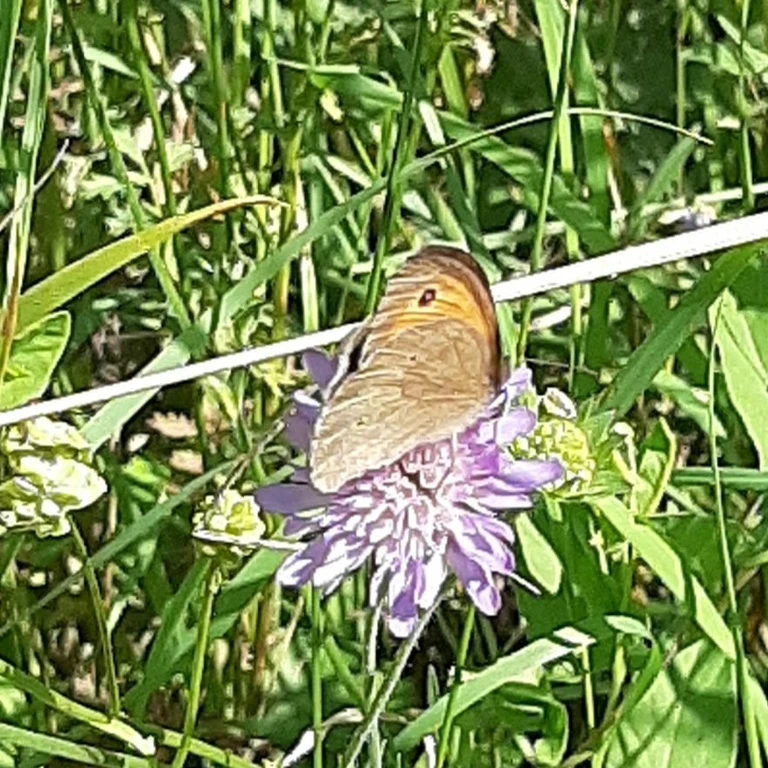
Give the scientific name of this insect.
Maniola jurtina
